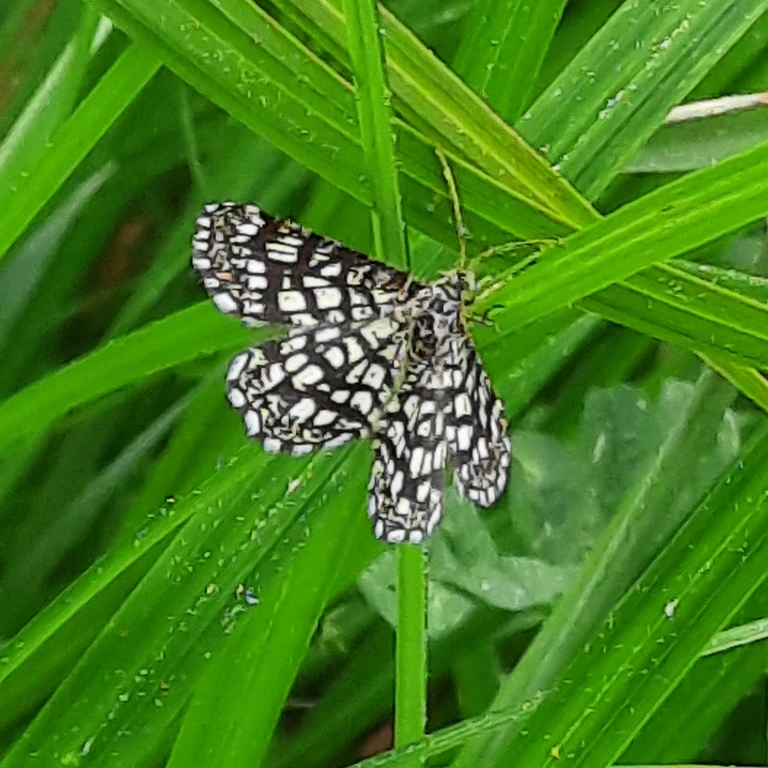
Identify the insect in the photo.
Chiasmia clathrata
